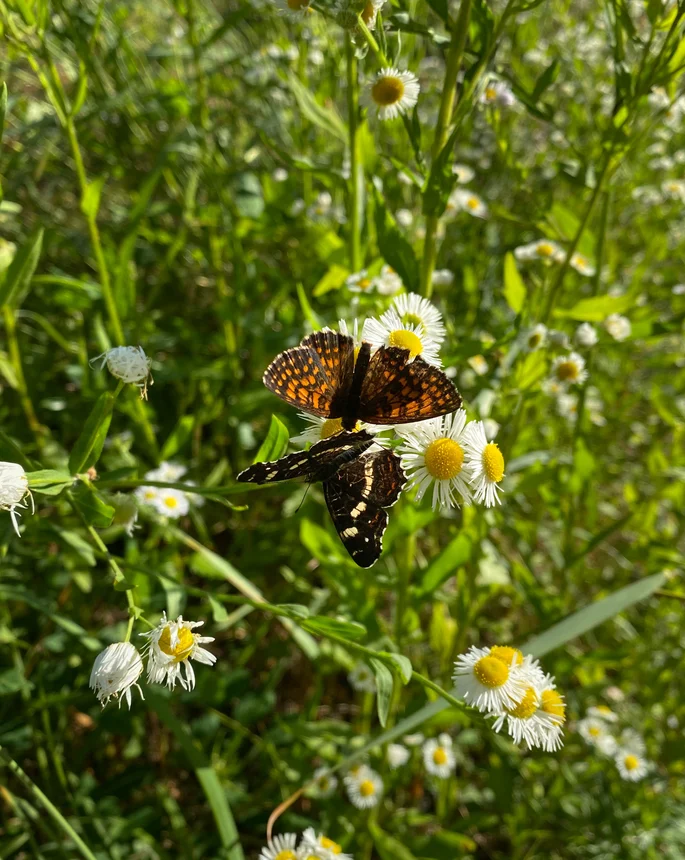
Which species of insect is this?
Araschnia levana
